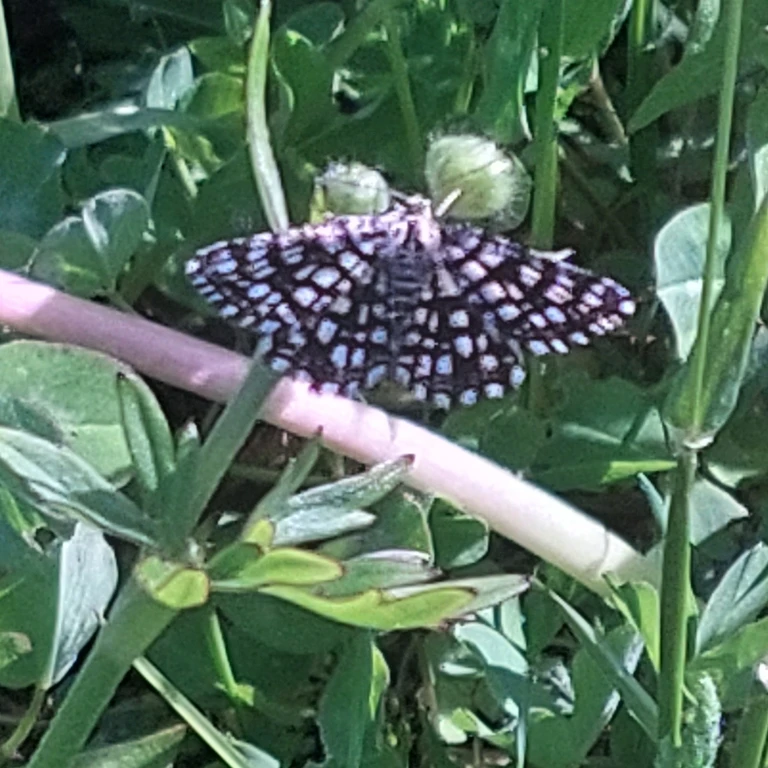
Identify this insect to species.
Chiasmia clathrata
